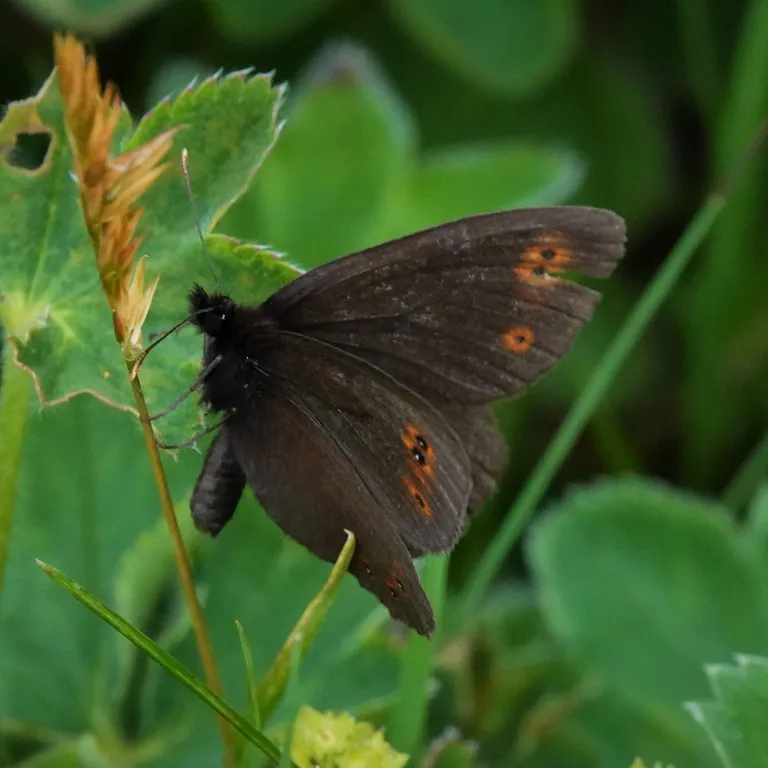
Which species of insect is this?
Erebia medusa
